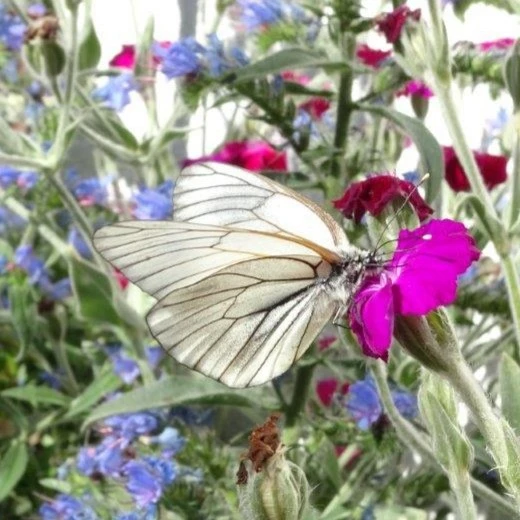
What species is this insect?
Aporia crataegi
